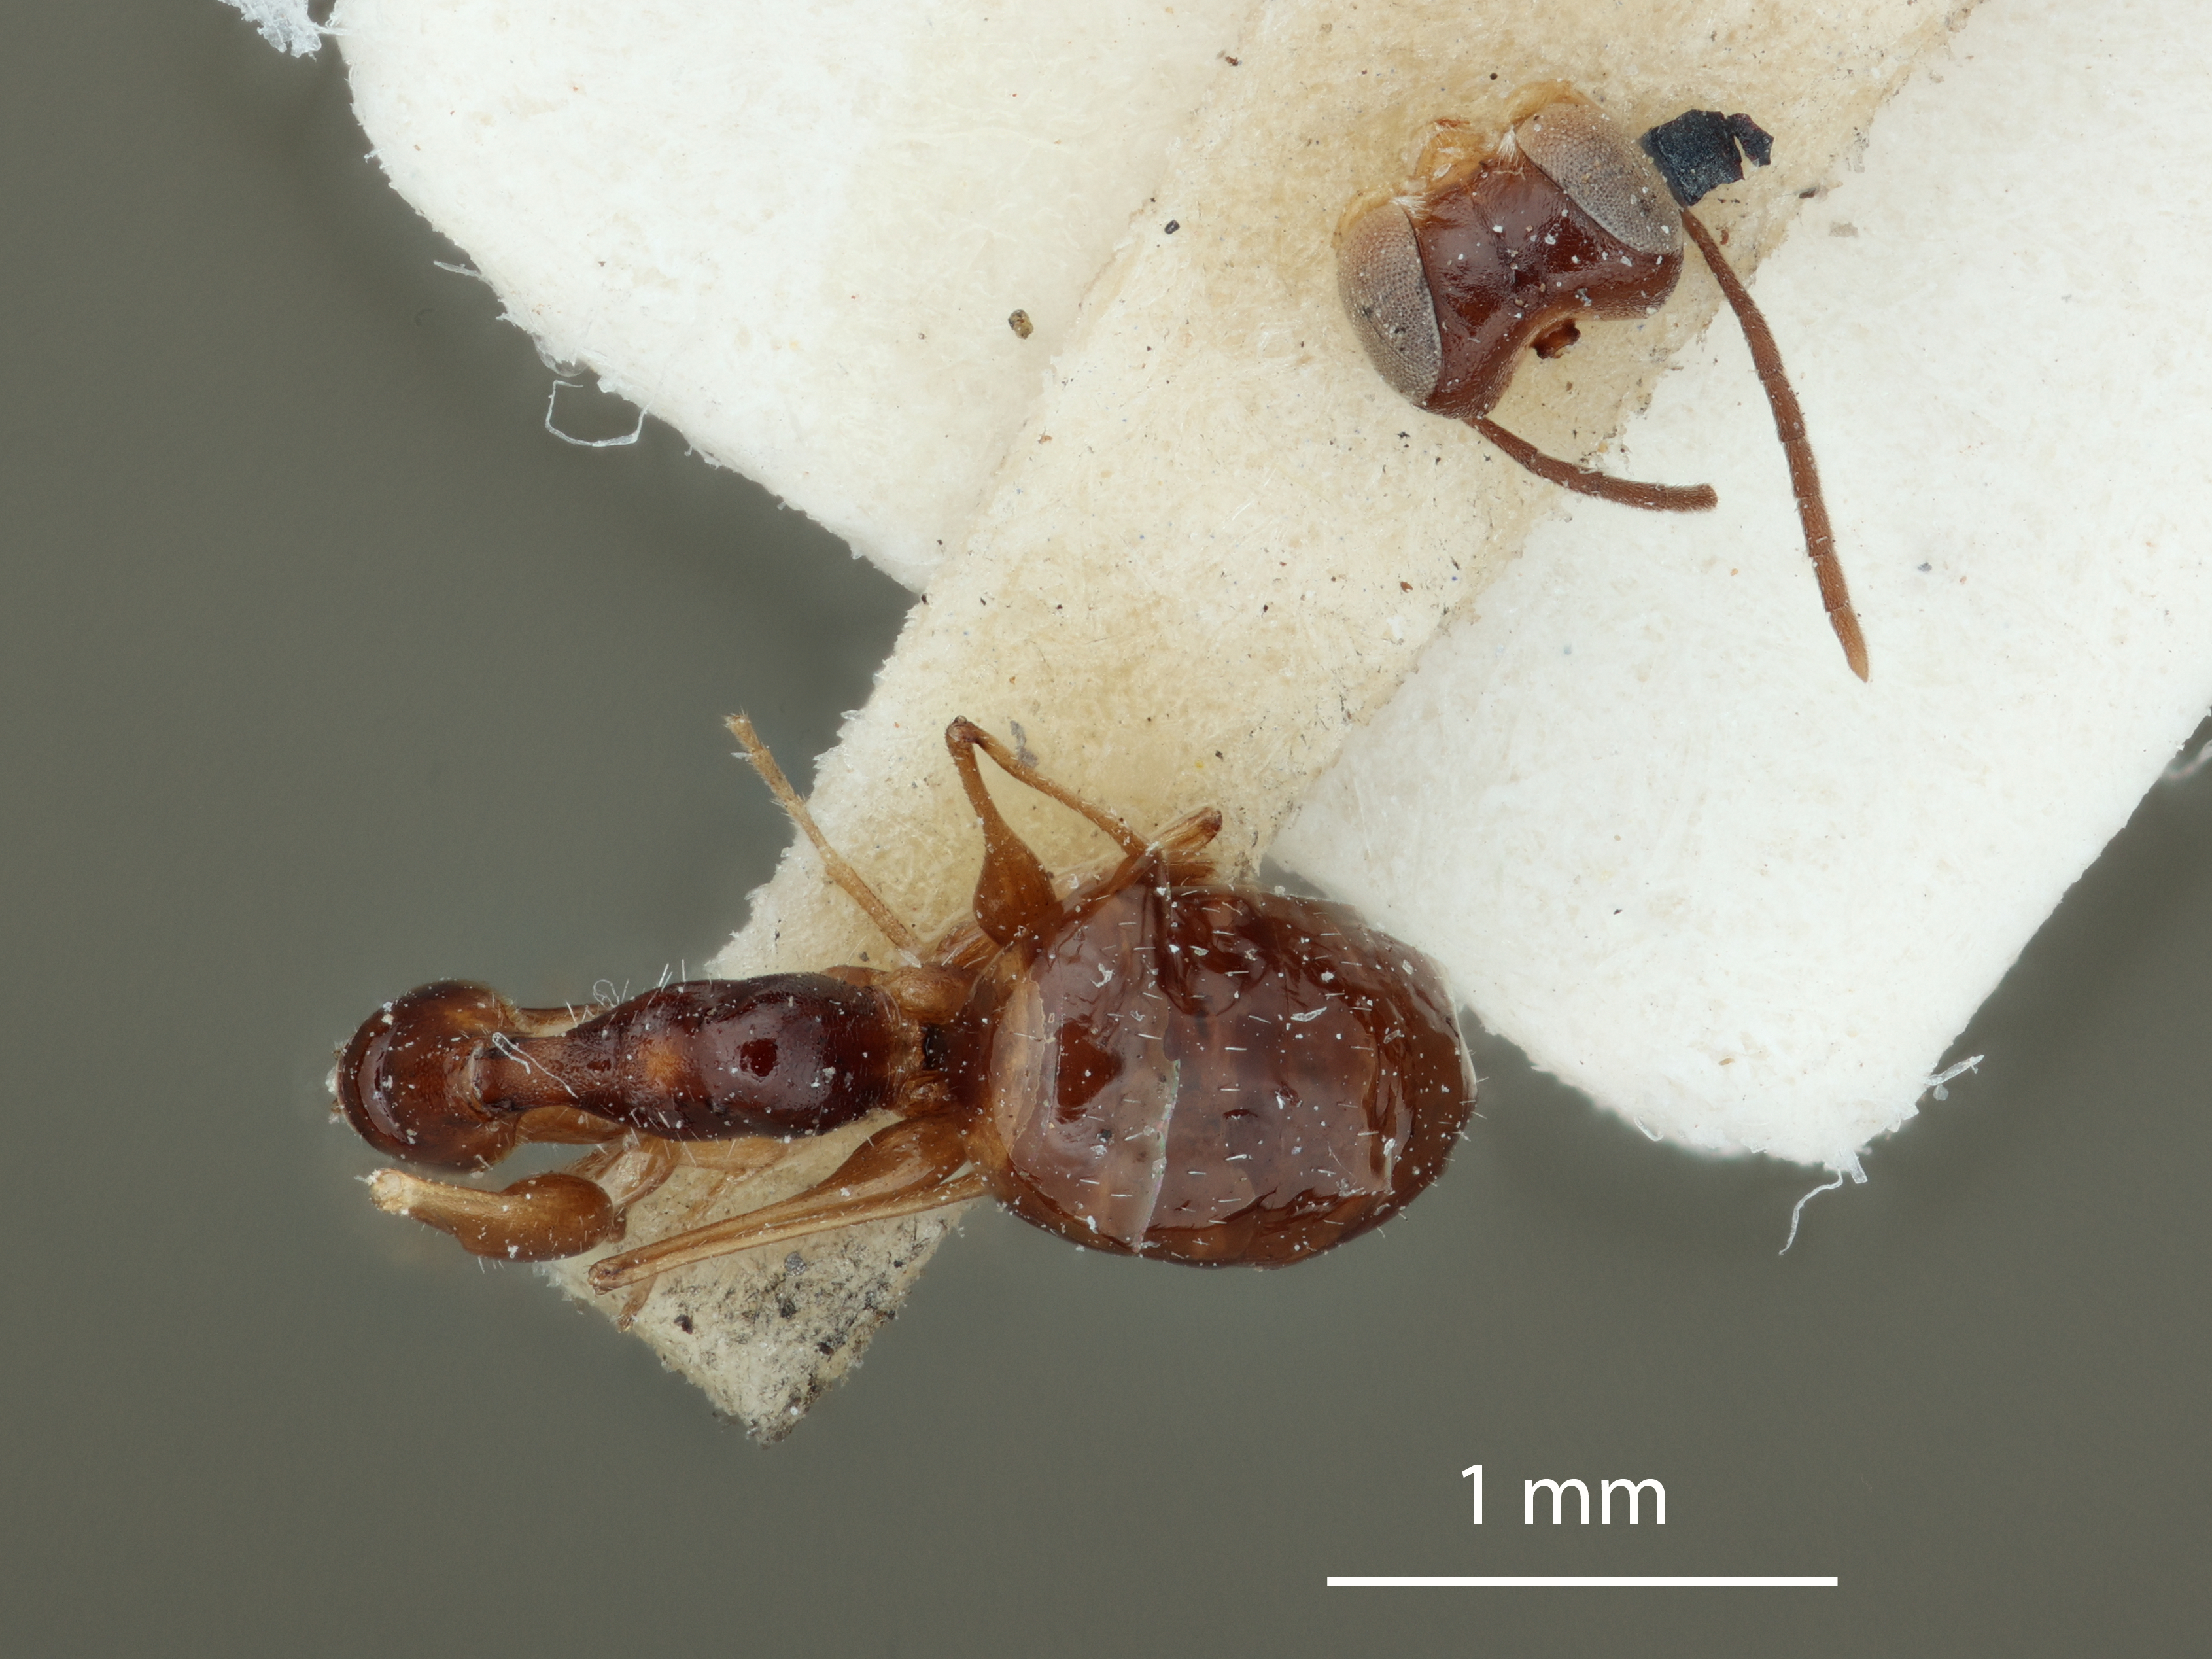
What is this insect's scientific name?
Gonatopus inimicis
